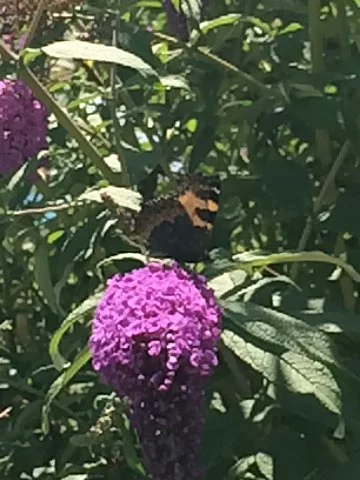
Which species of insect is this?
Aglais urticae
